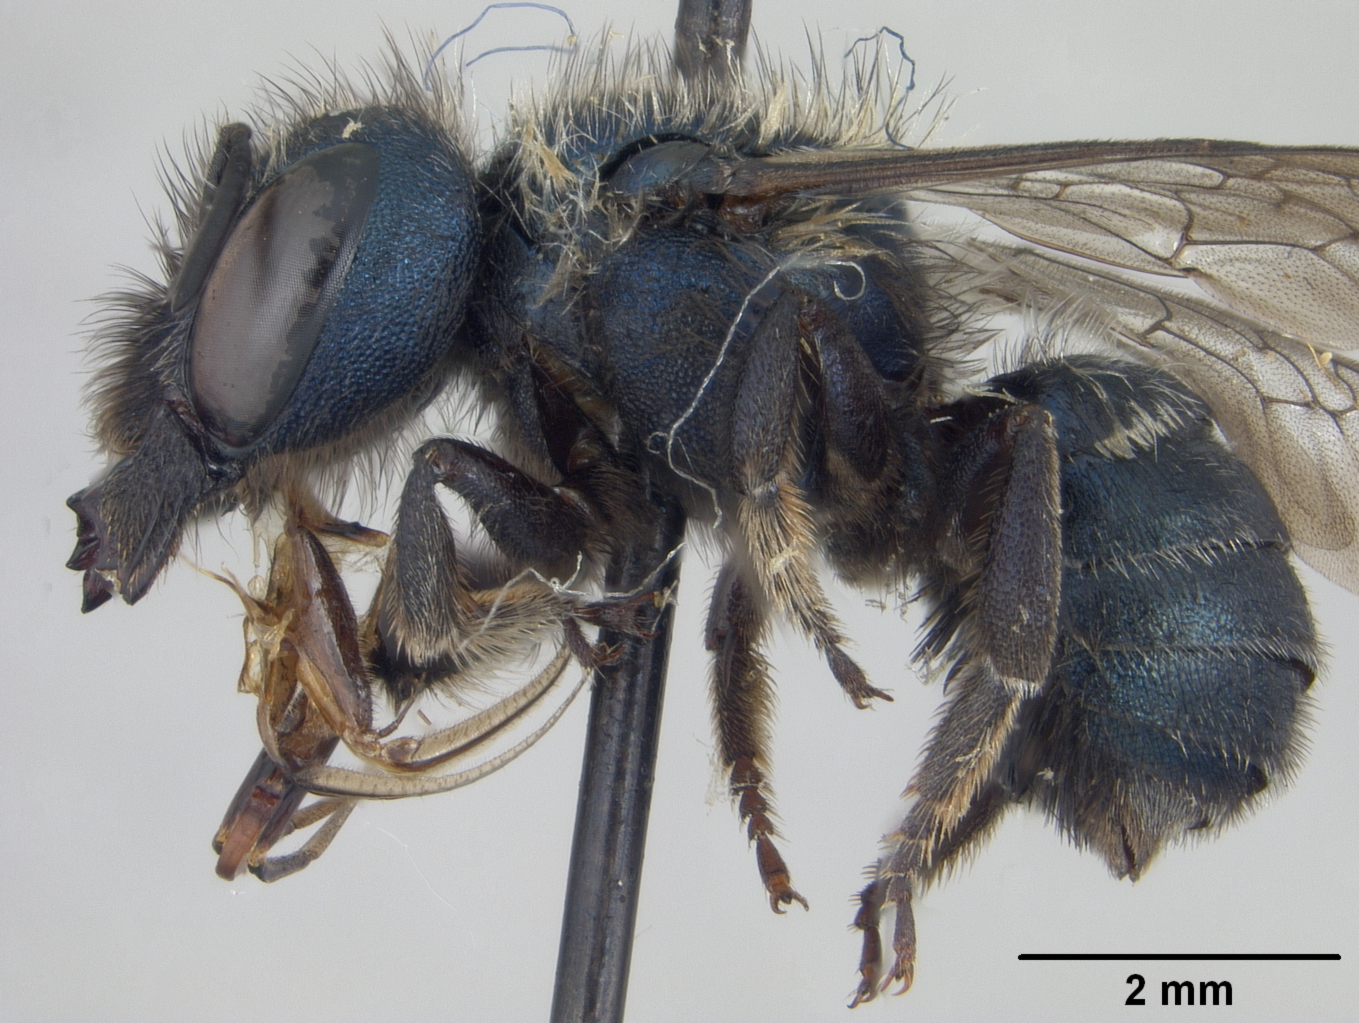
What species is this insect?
Osmia crassa
